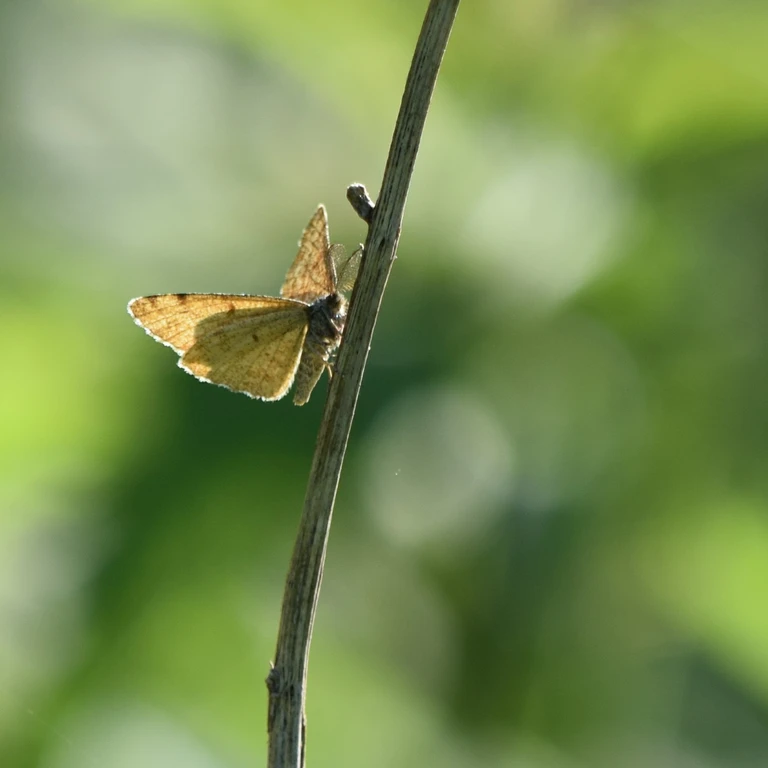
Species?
Ematurga atomaria
